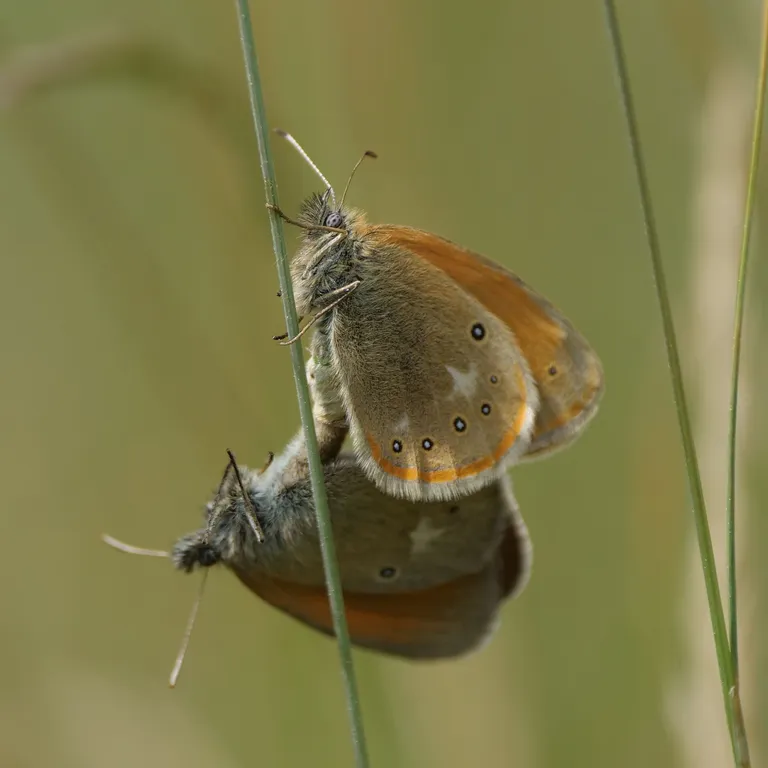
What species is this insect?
Coenonympha glycerion (also Coenonympha iphis)
